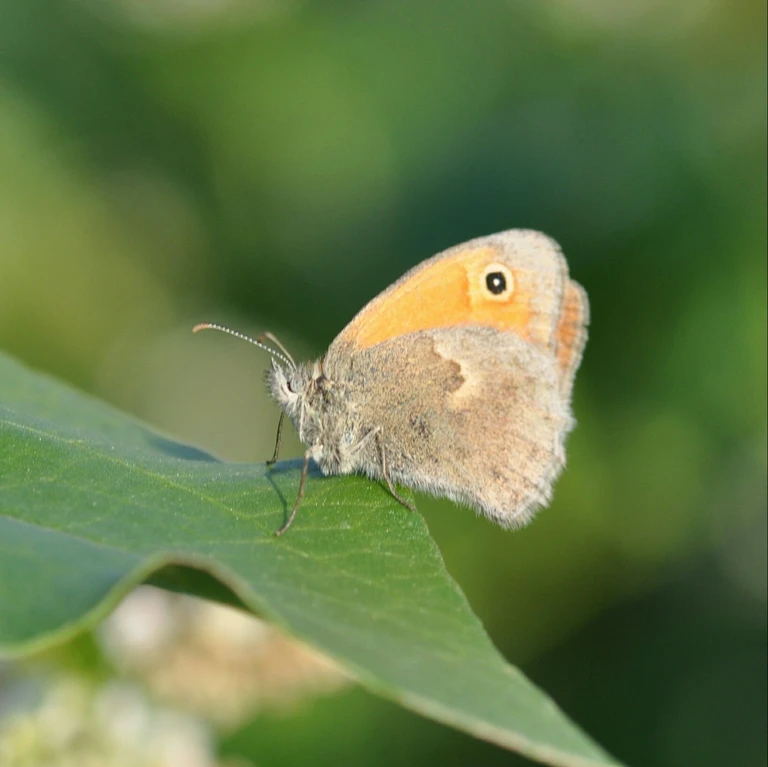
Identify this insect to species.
Coenonympha pamphilus
